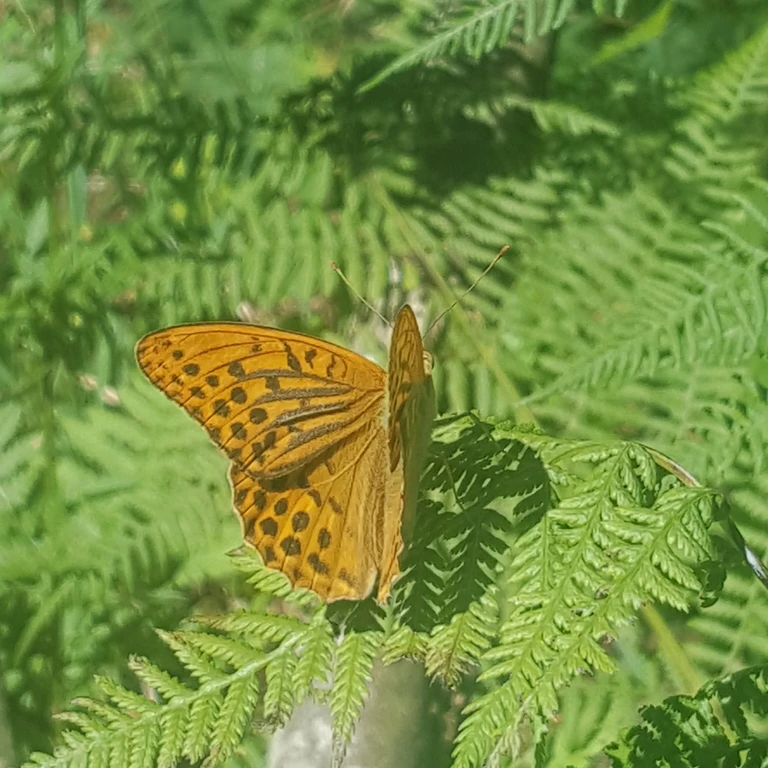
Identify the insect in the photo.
Argynnis paphia
